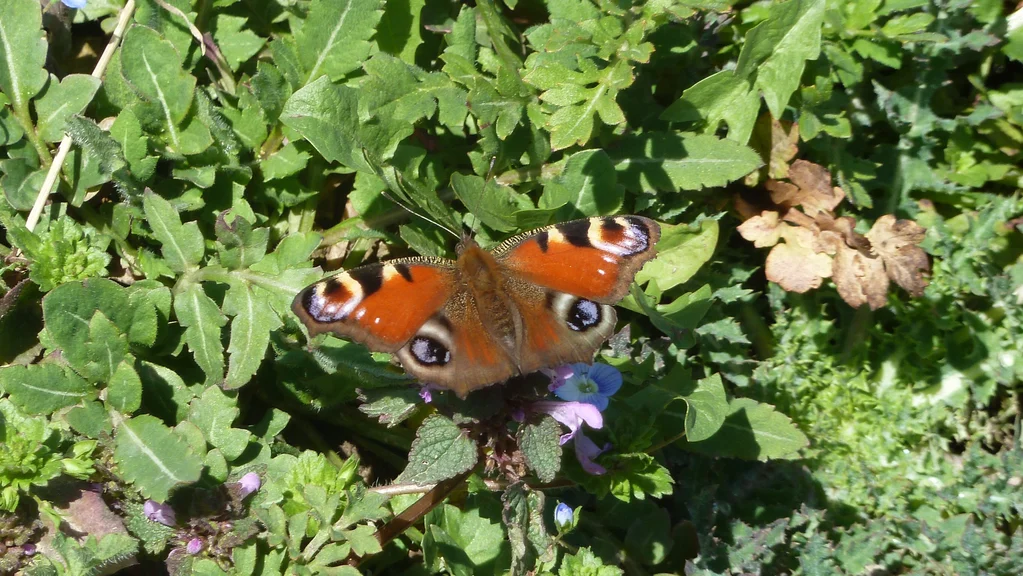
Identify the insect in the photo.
Aglais io
